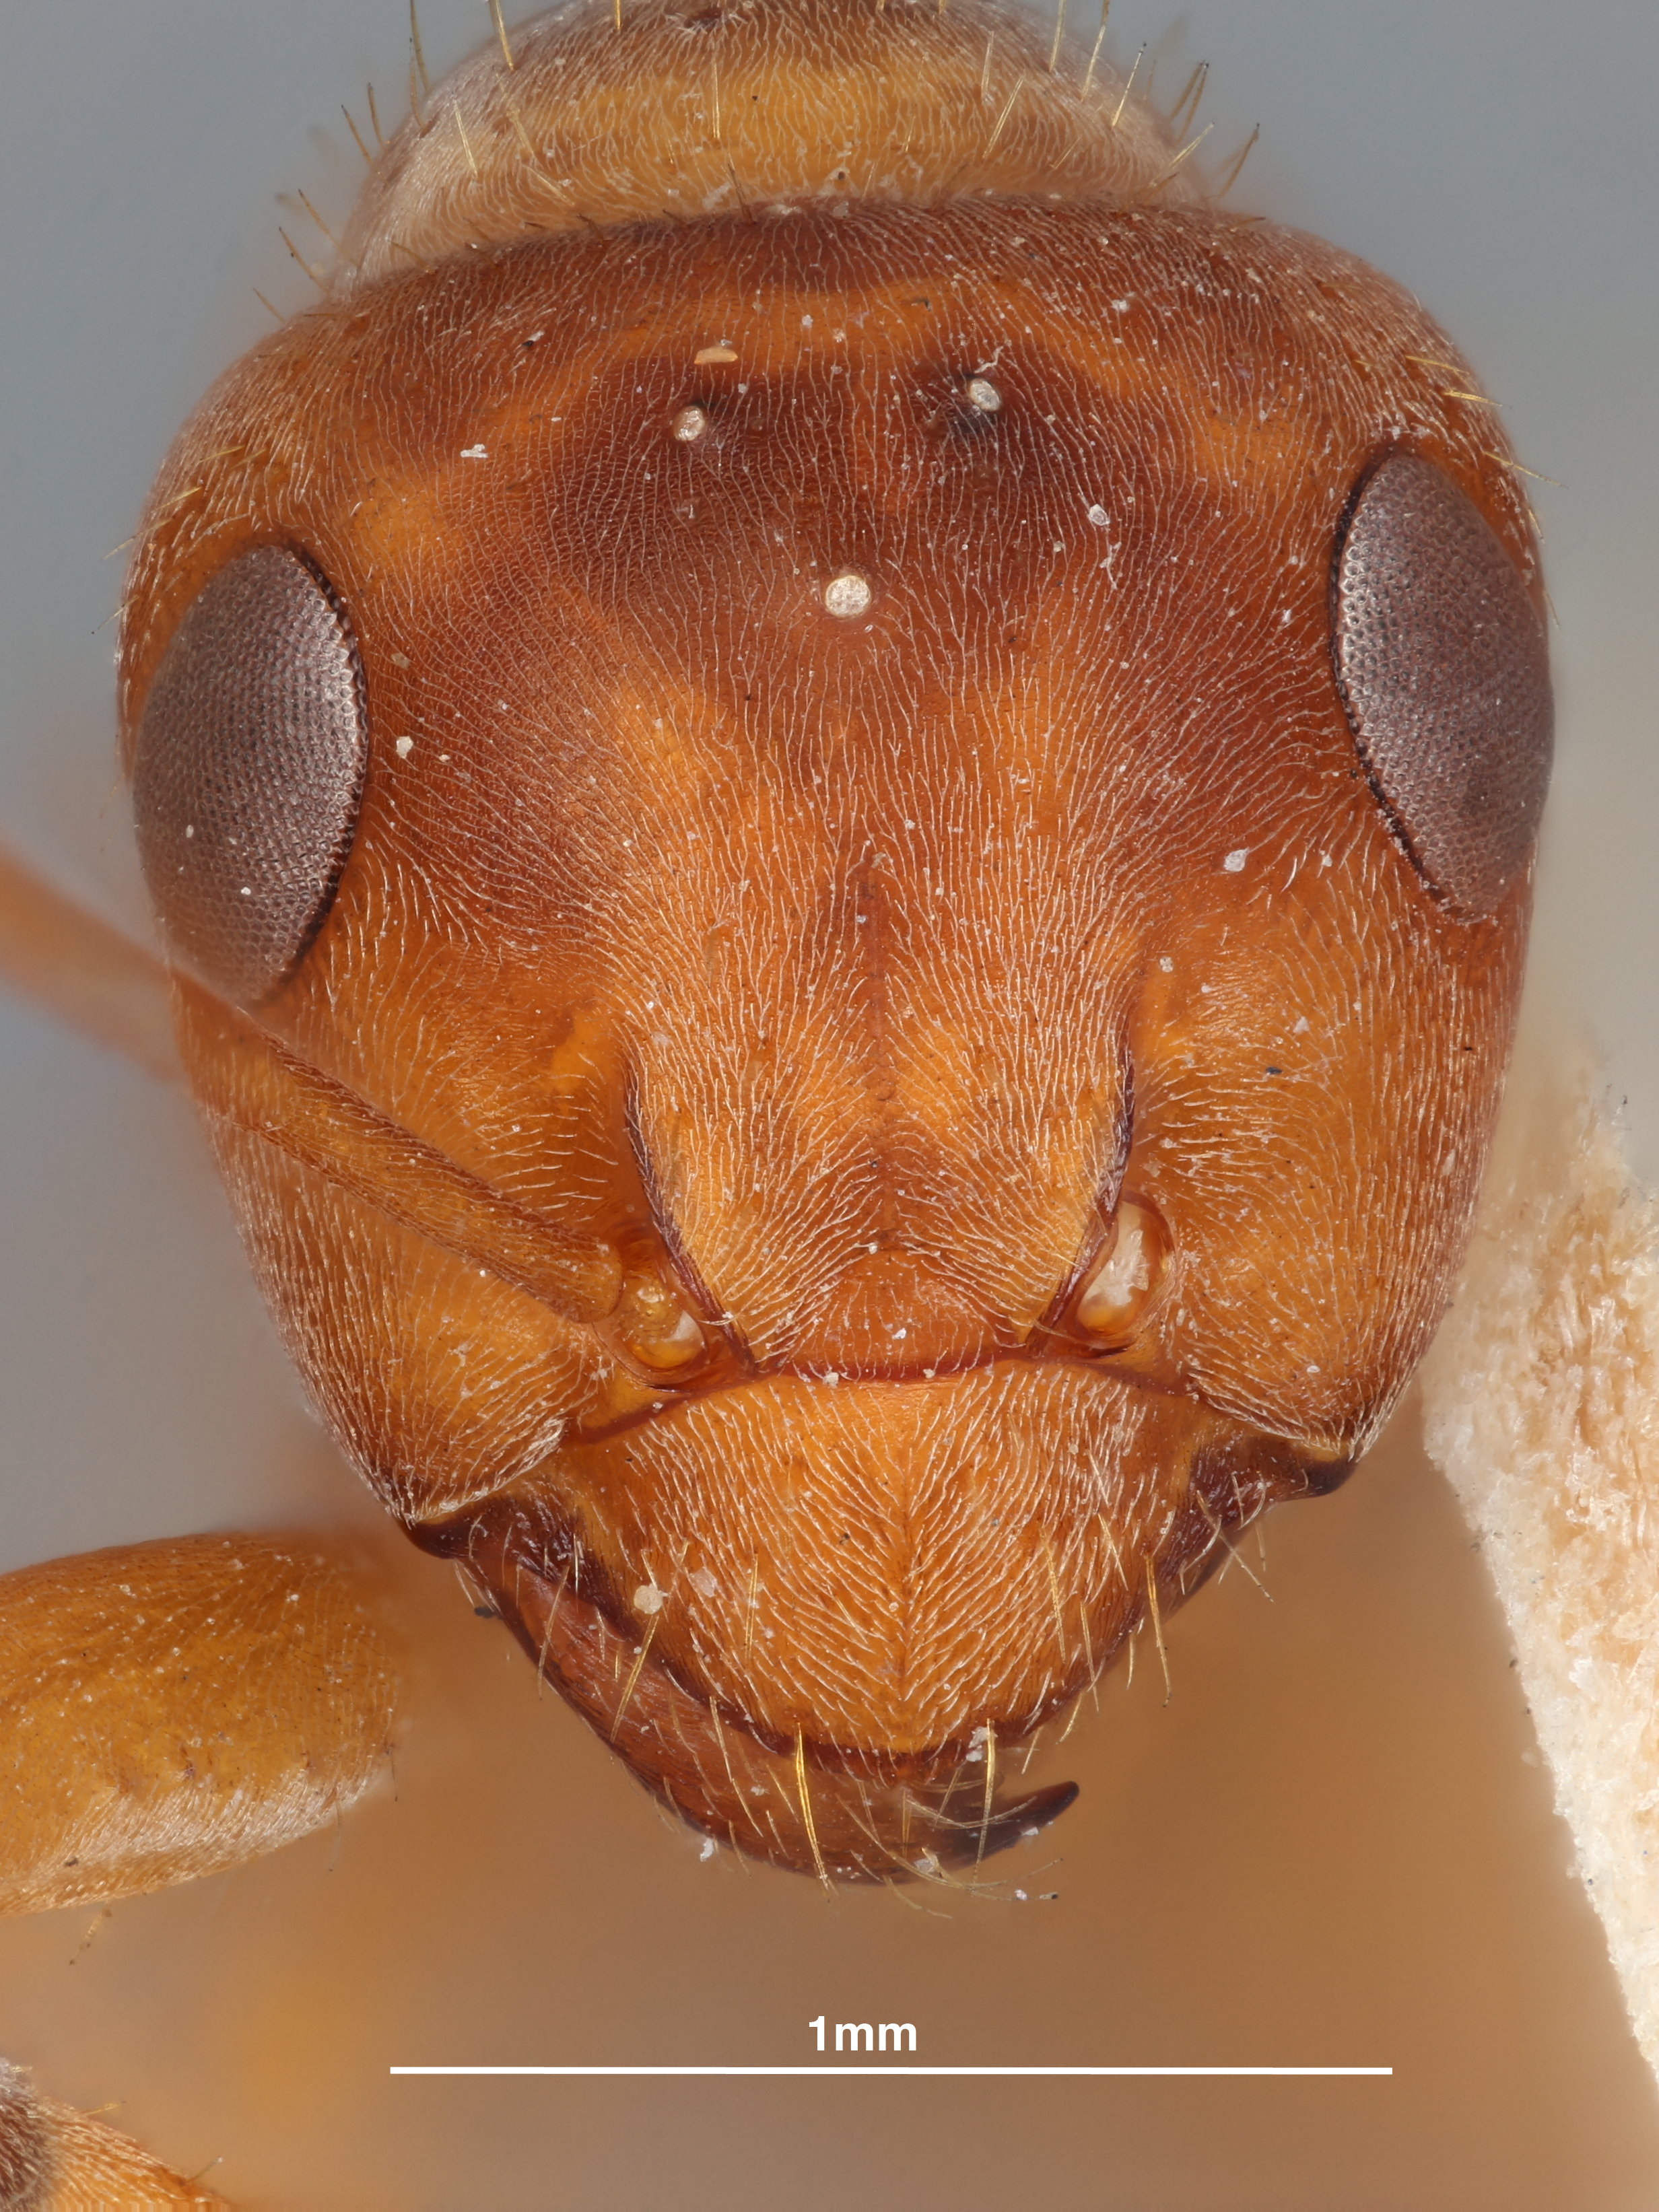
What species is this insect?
Formica neogagates
